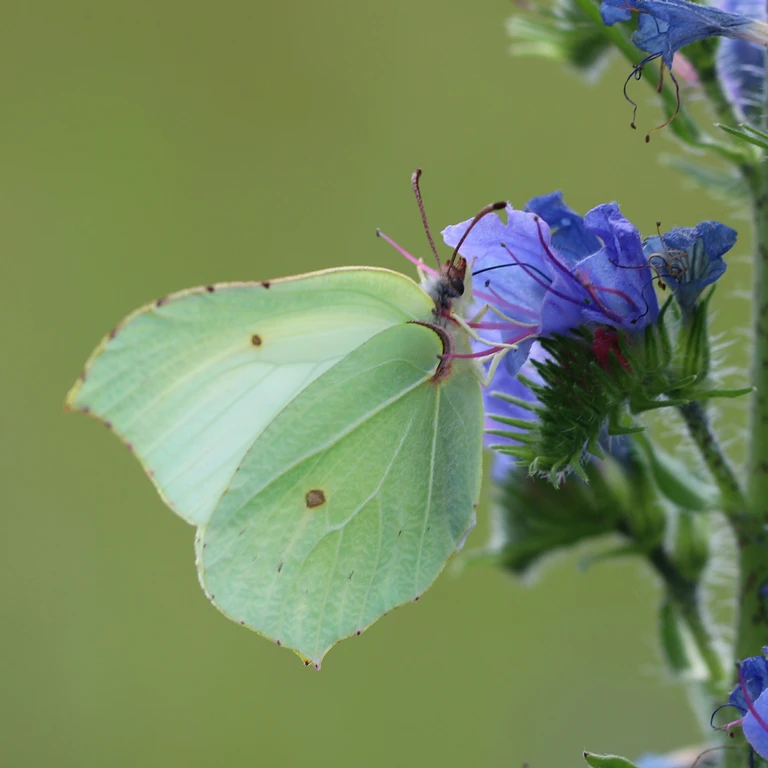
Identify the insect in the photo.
Gonepteryx rhamni
